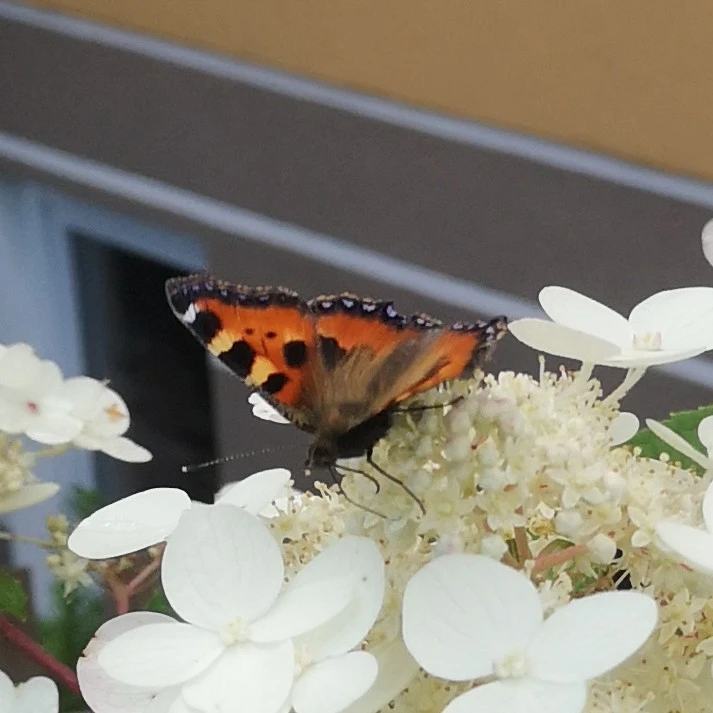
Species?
Aglais urticae
